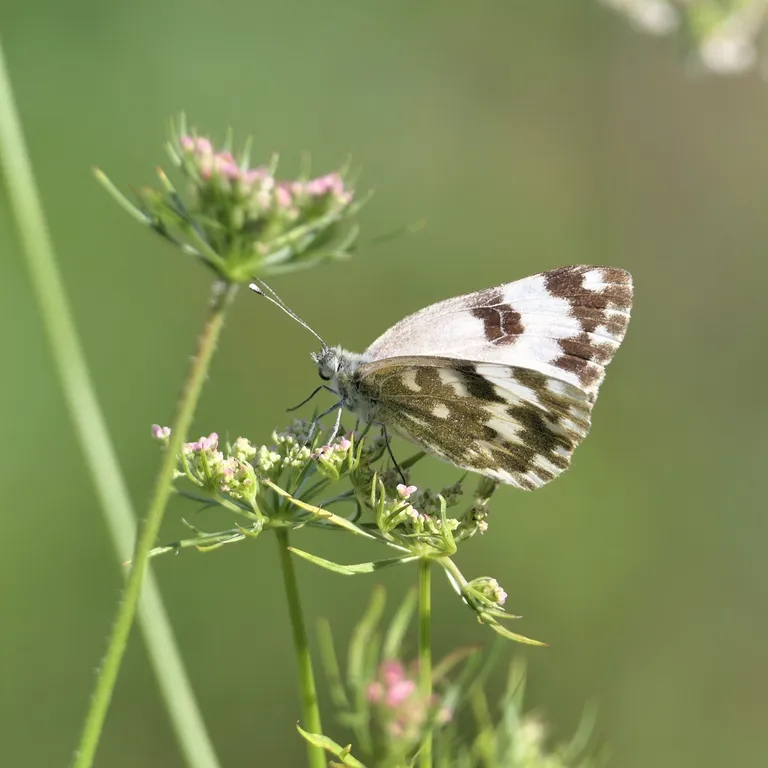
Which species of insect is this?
Pontia edusa
